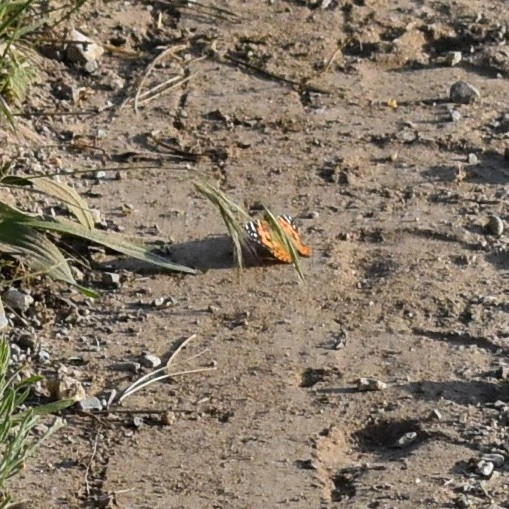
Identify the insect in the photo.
Vanessa cardui
